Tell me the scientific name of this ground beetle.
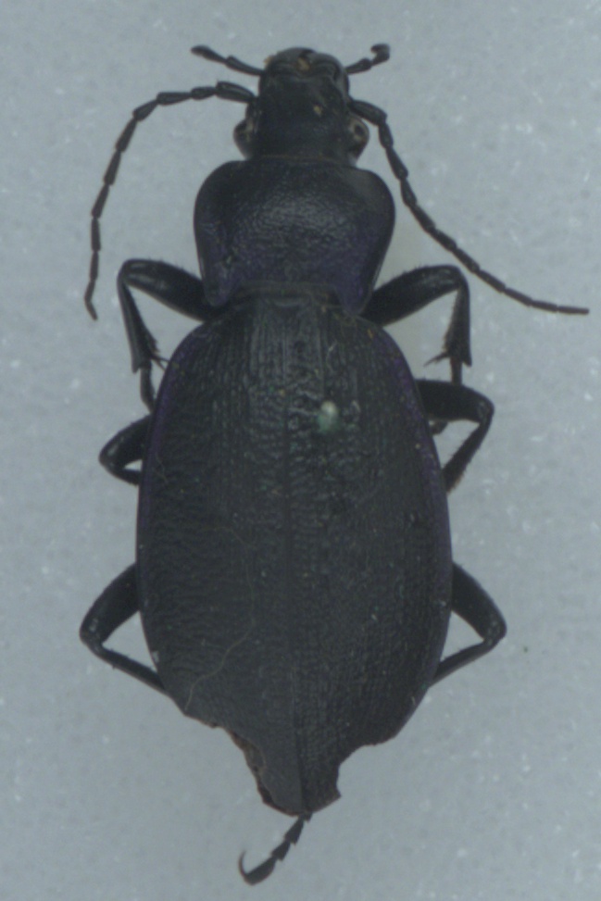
Carabus problematicus
